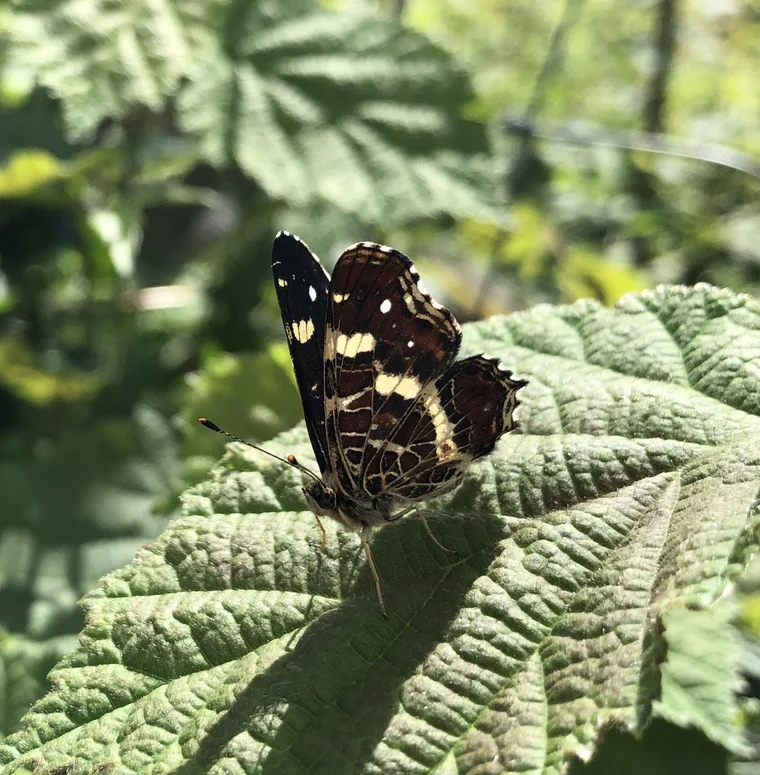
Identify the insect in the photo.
Araschnia levana
